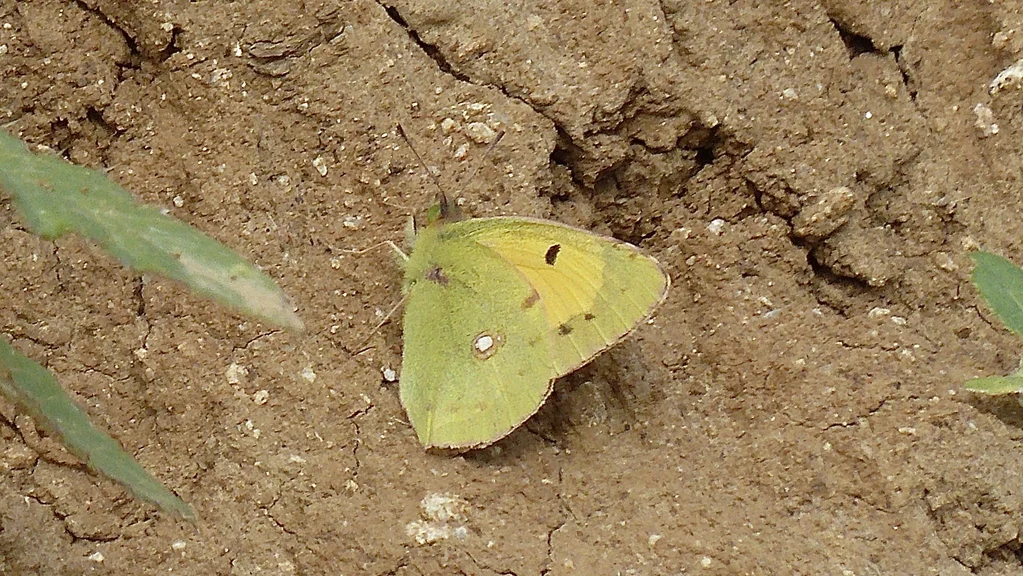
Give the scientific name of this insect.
Colias croceus
